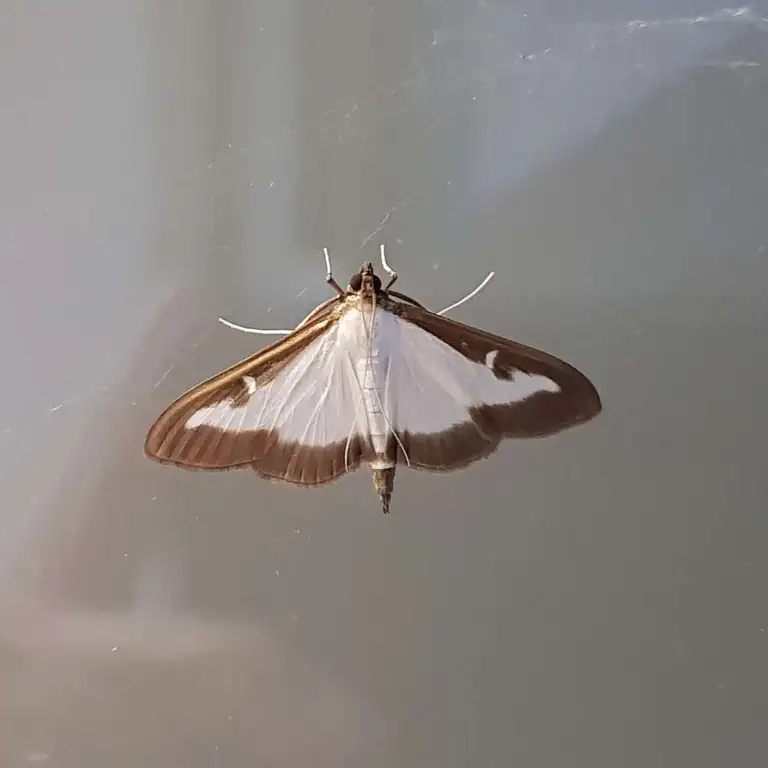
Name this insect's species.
Cydalima perspectalis
